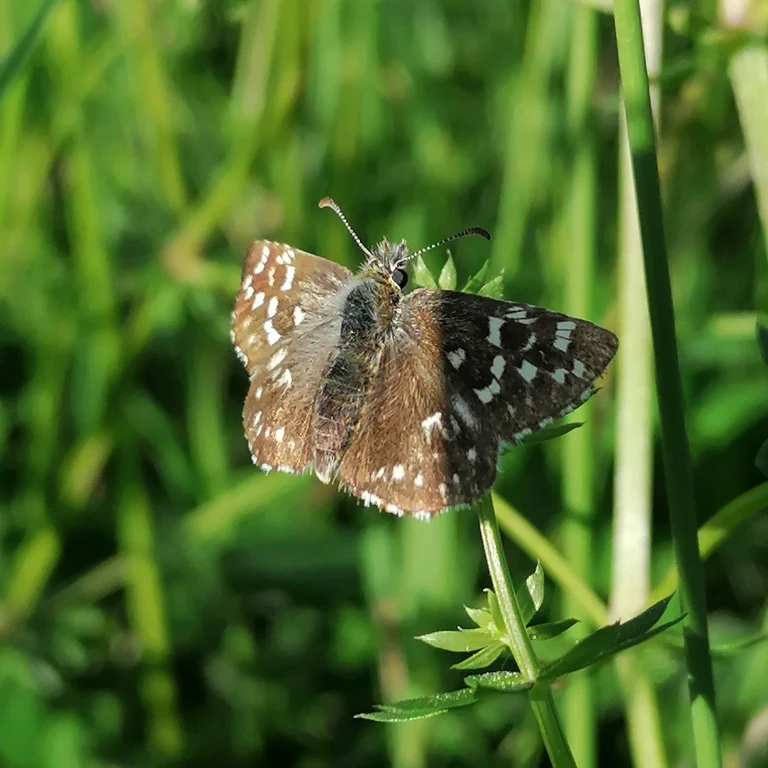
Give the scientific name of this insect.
Pyrgus malvae
